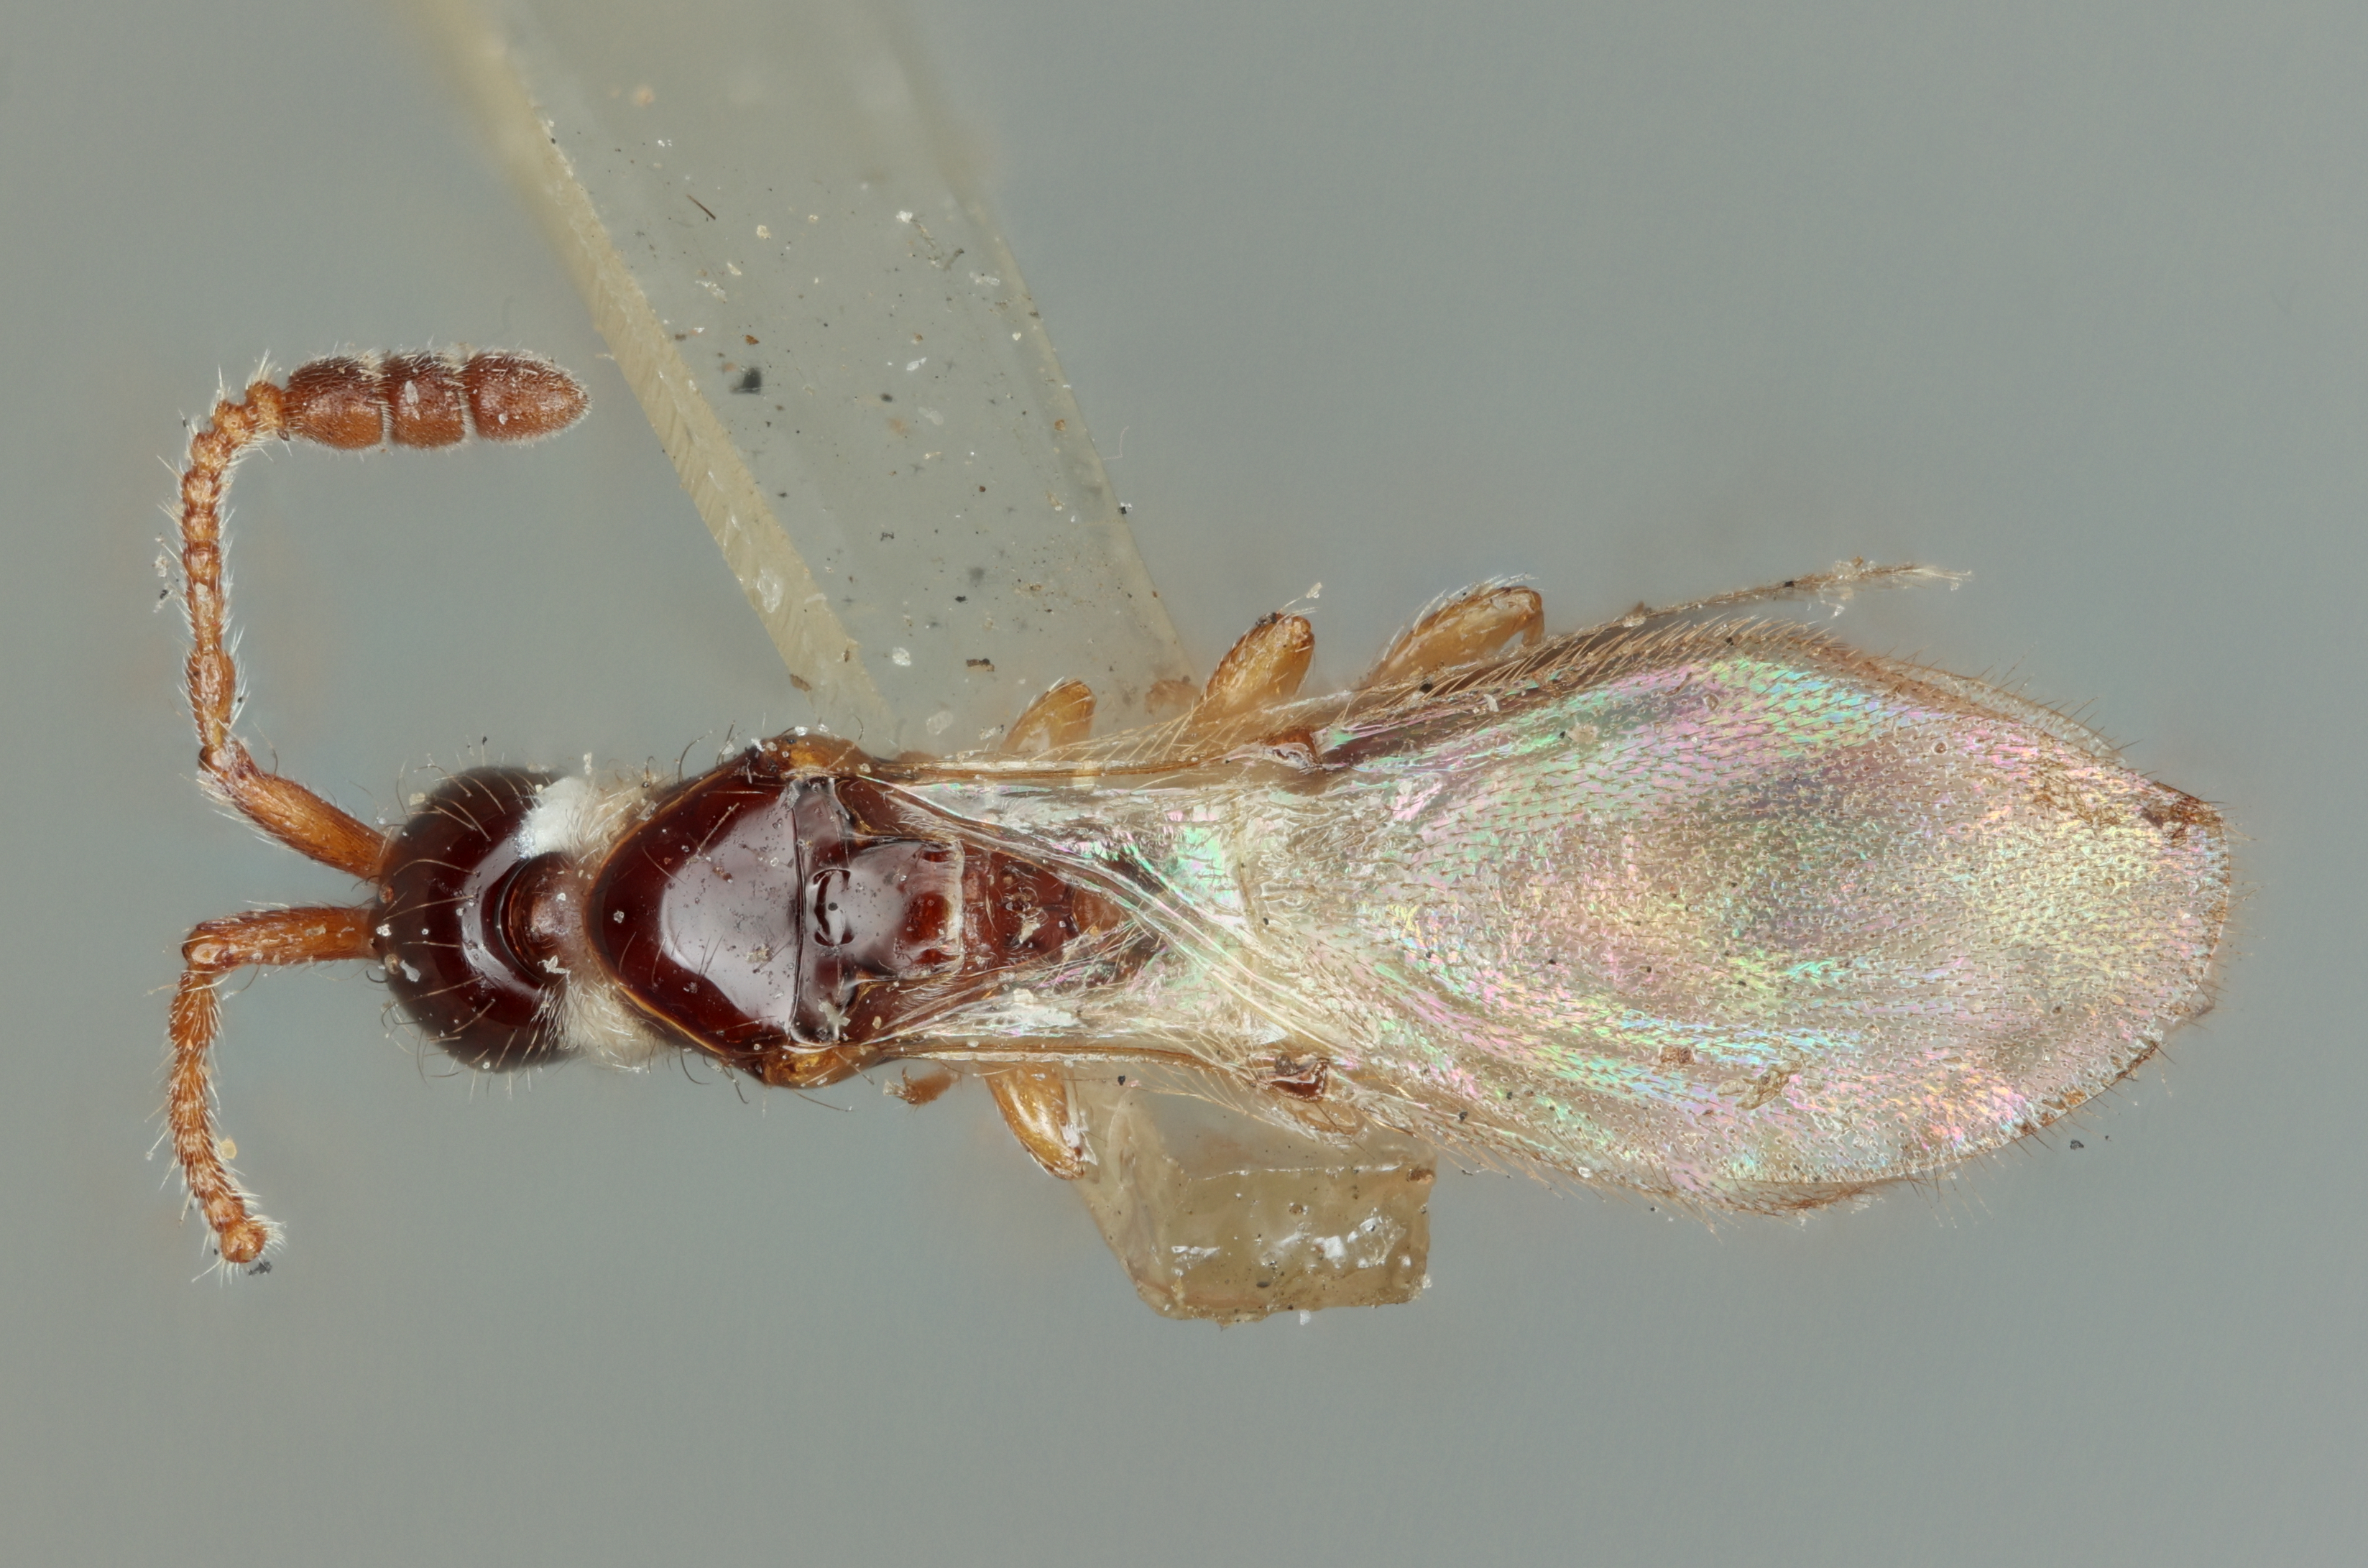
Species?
Loxotropa californica
